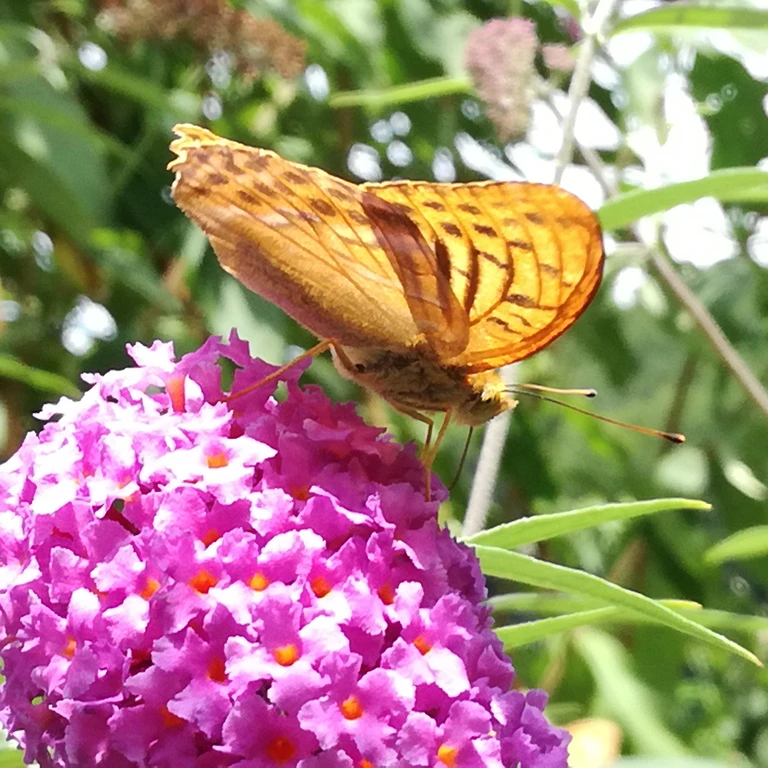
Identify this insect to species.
Argynnis paphia
